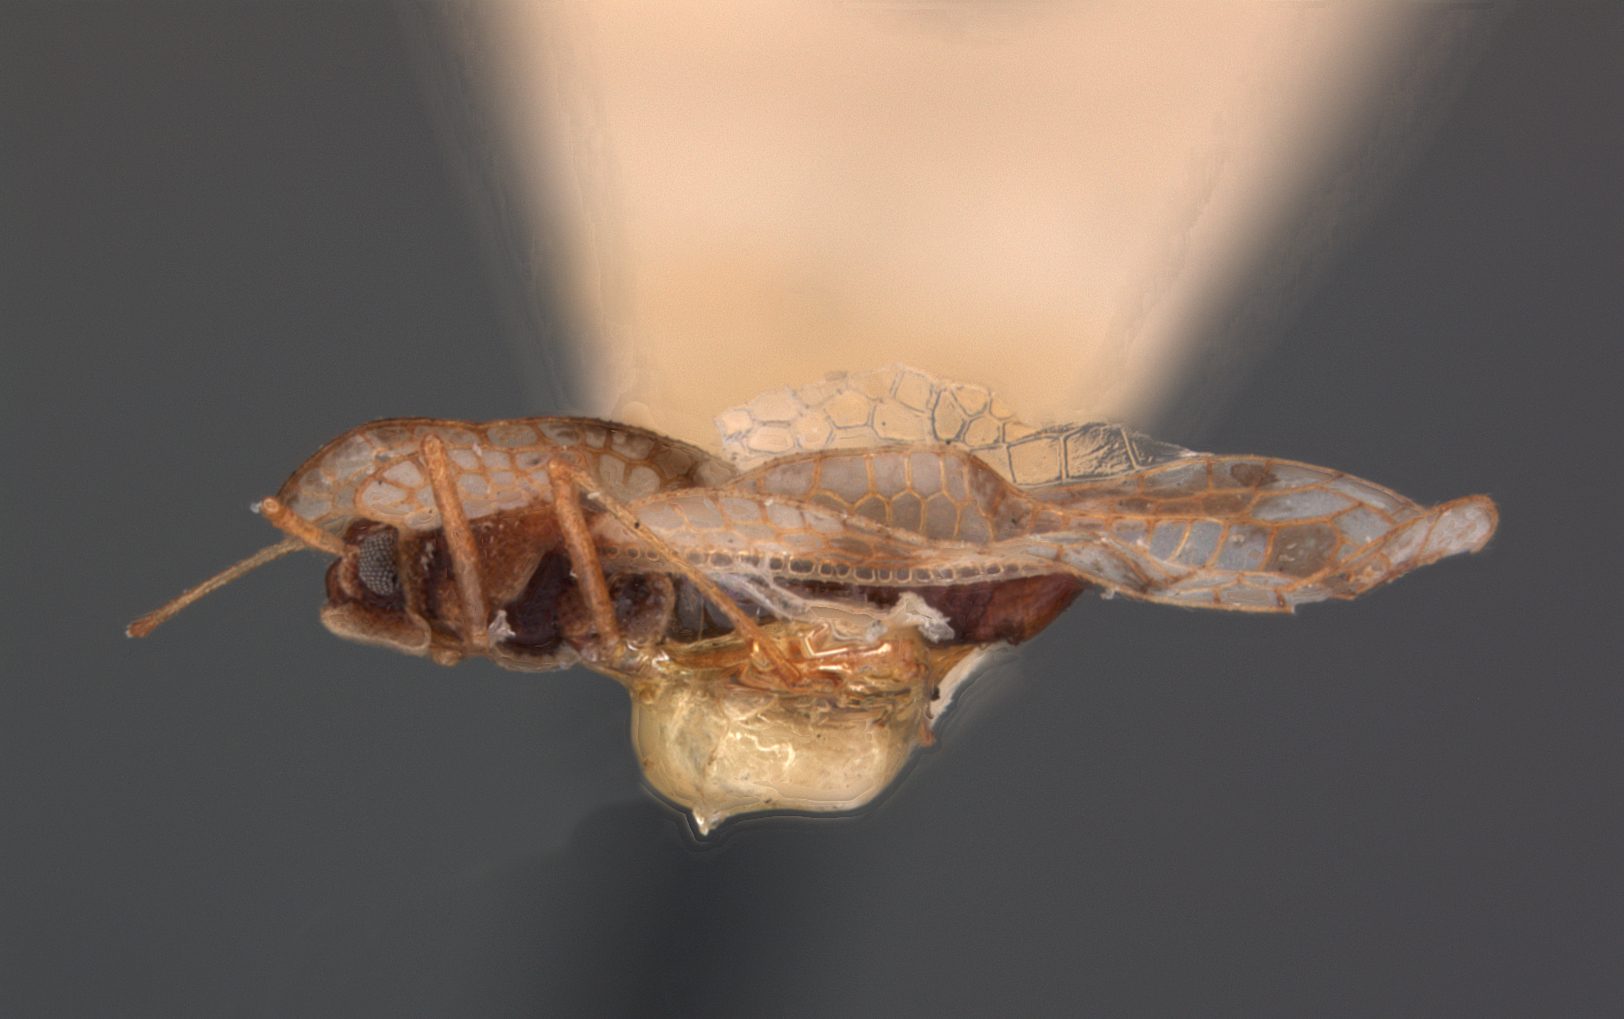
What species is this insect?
Stephanitis shintenana
